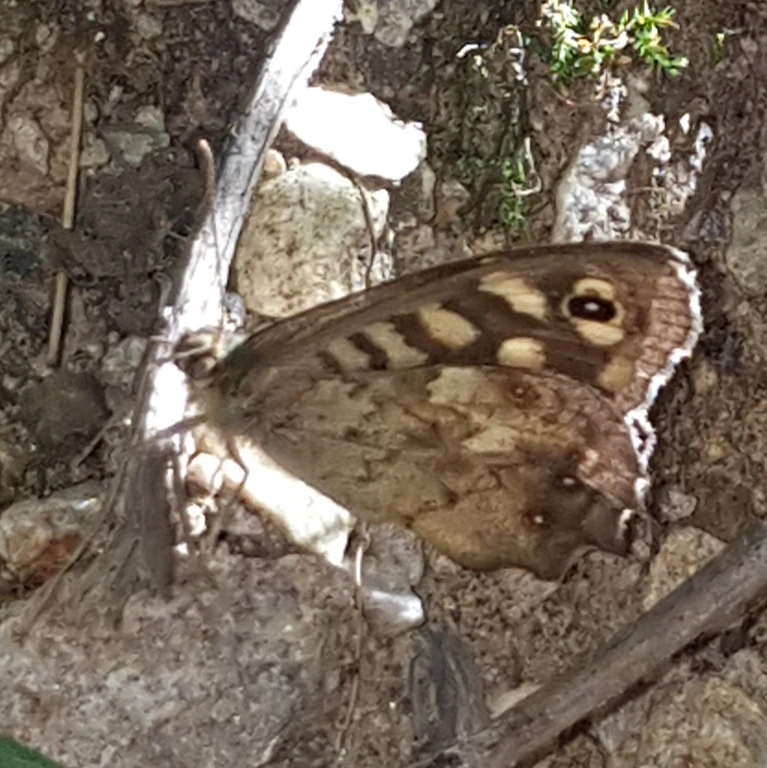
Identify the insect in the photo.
Pararge aegeria
